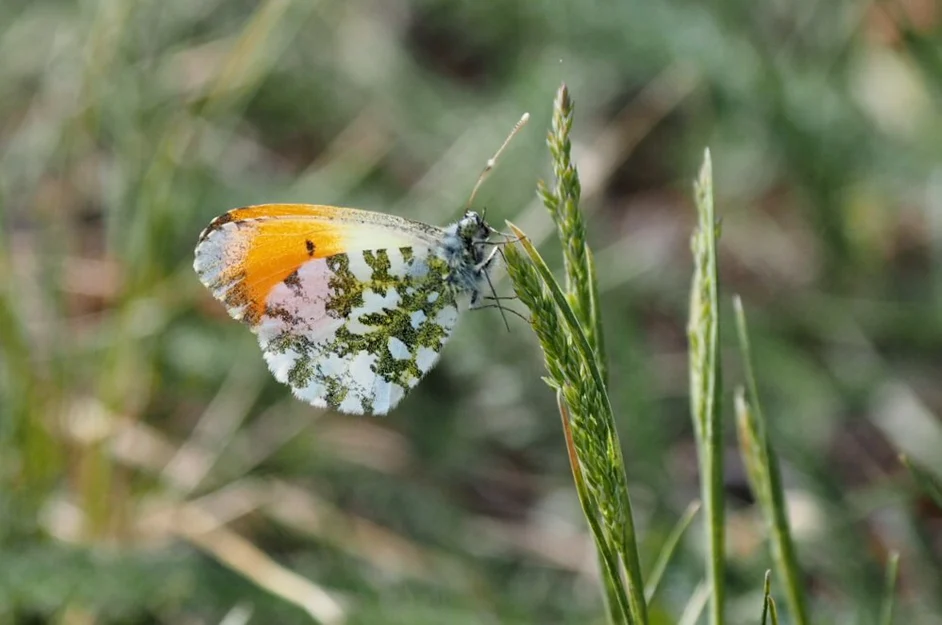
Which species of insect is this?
Anthocharis cardamines
